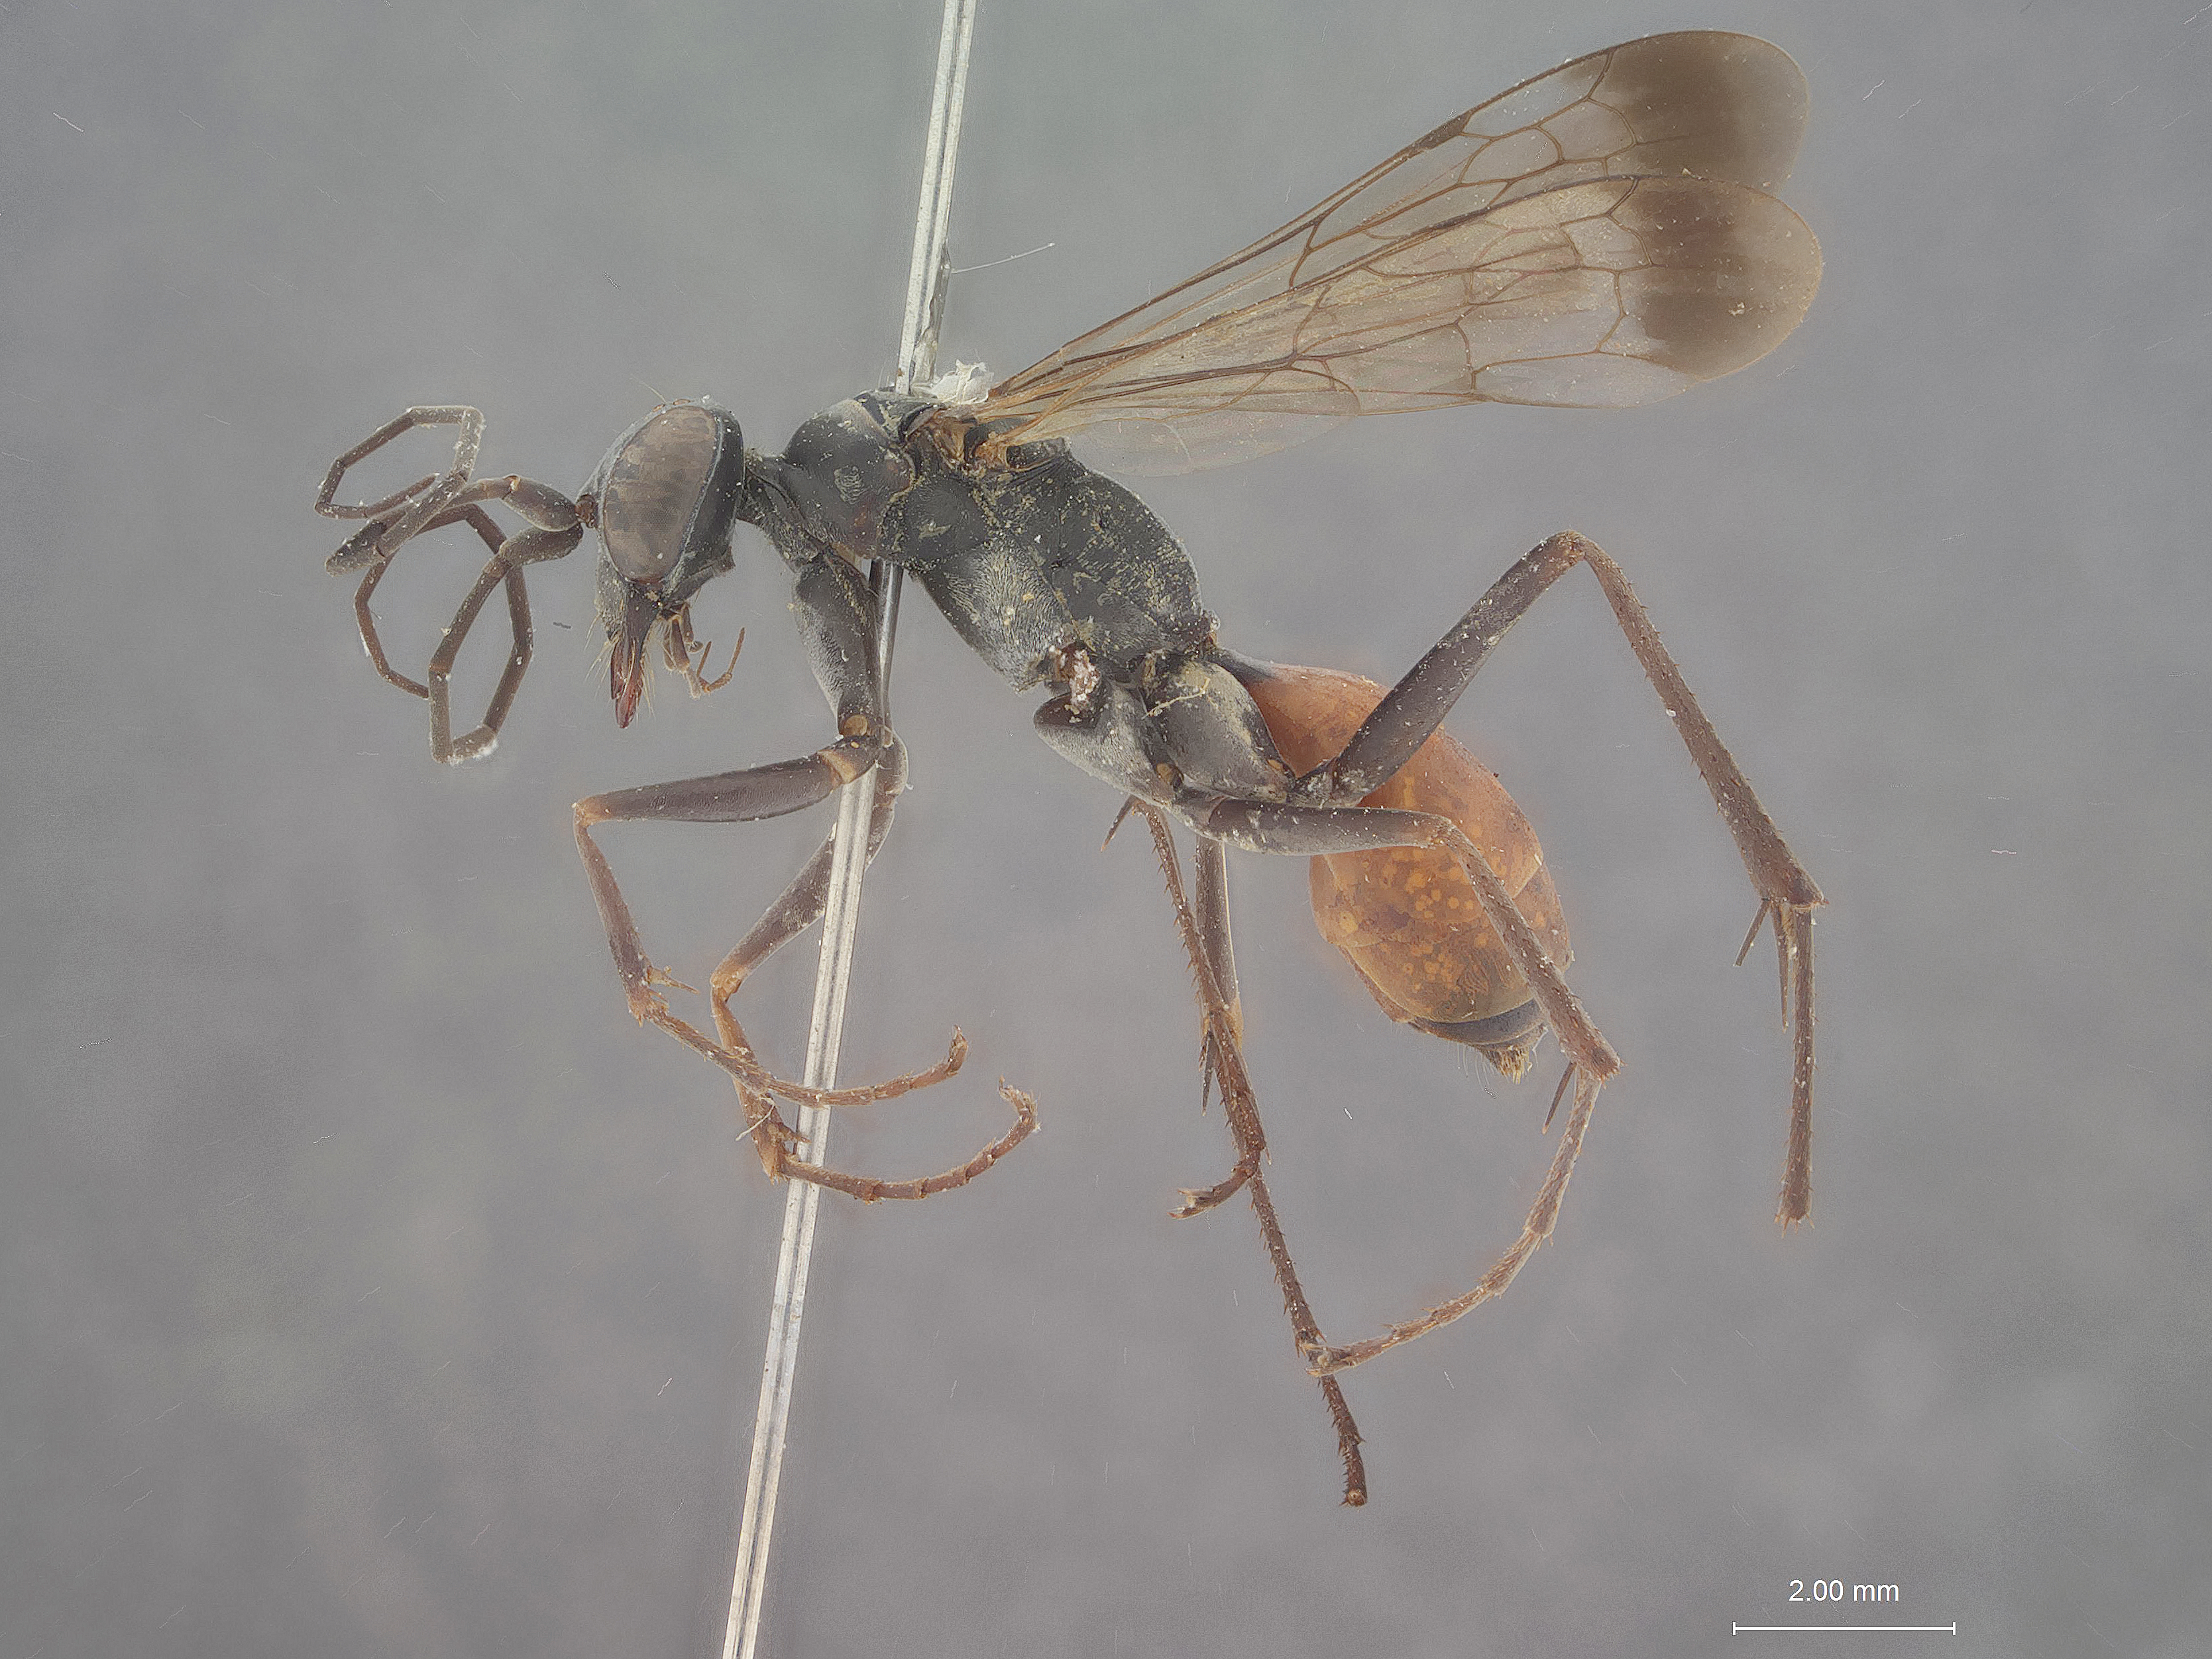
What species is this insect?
Phanagenia rufiventris
